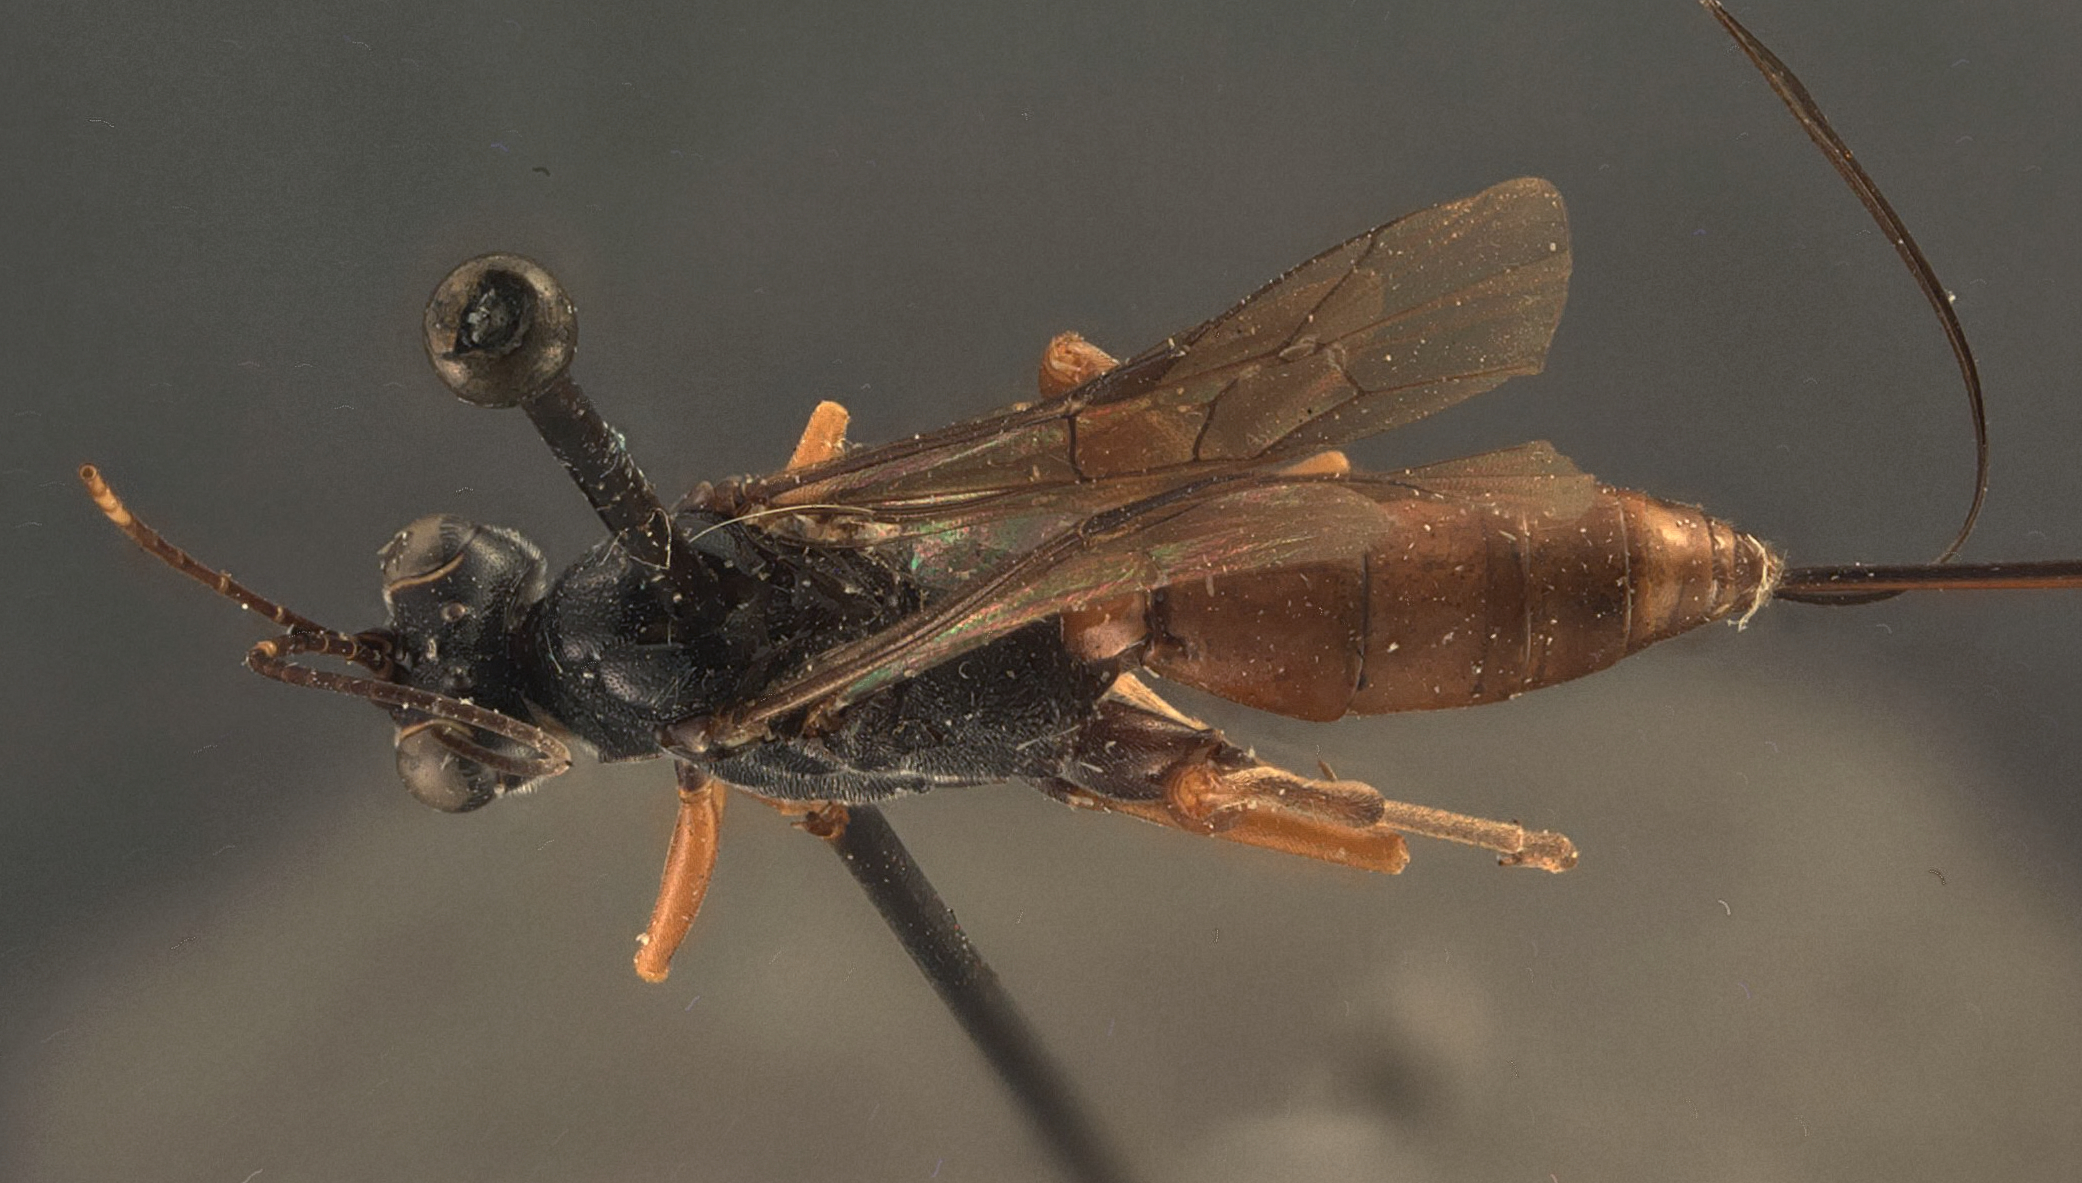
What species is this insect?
Cryptus asymmetricus
